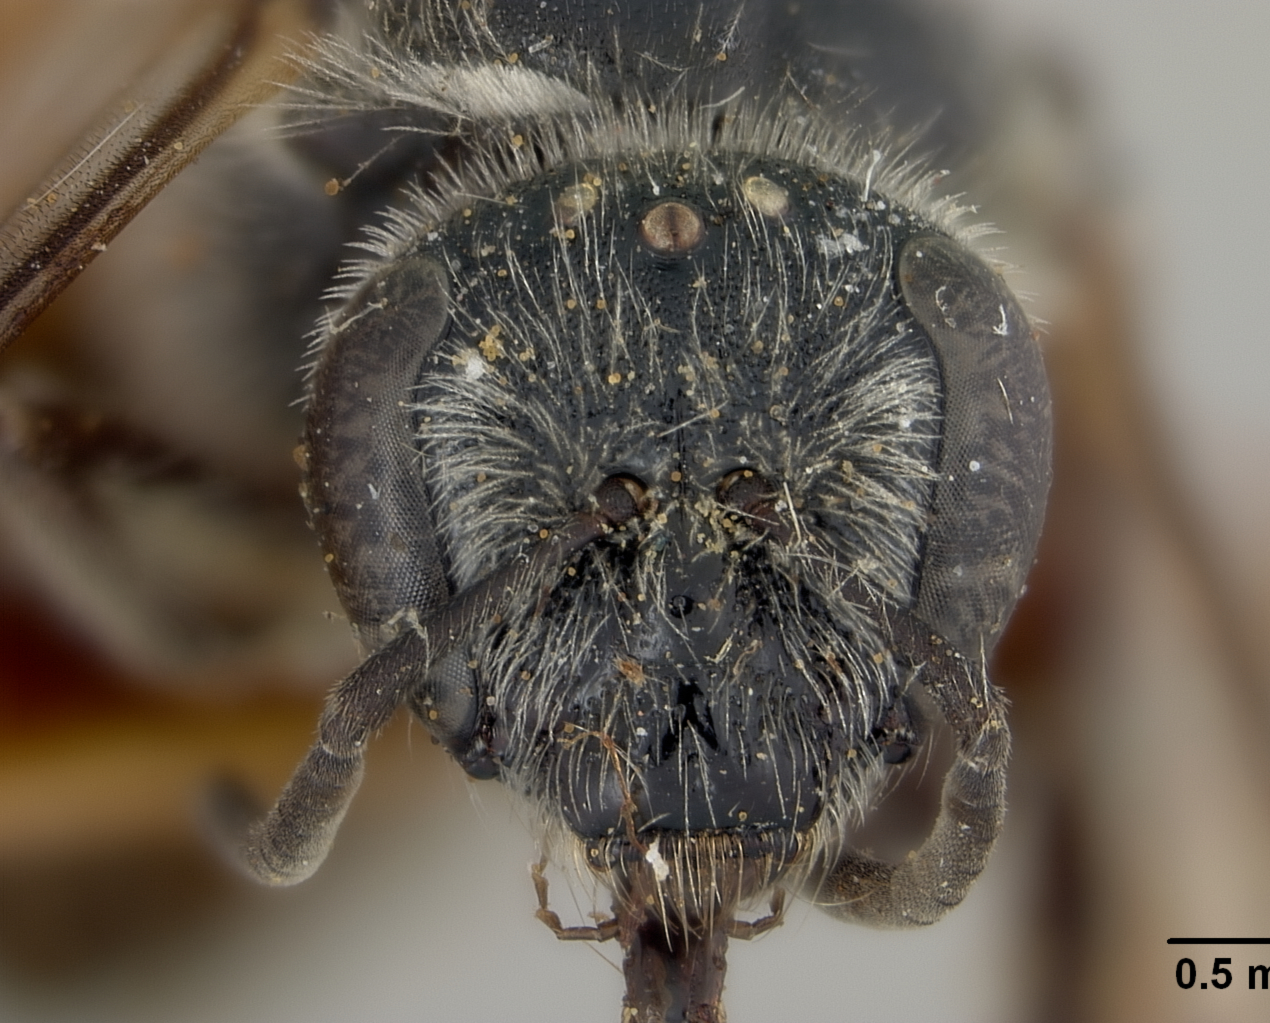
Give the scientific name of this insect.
Lasioglossum morrili (also Halictus morrilli)
